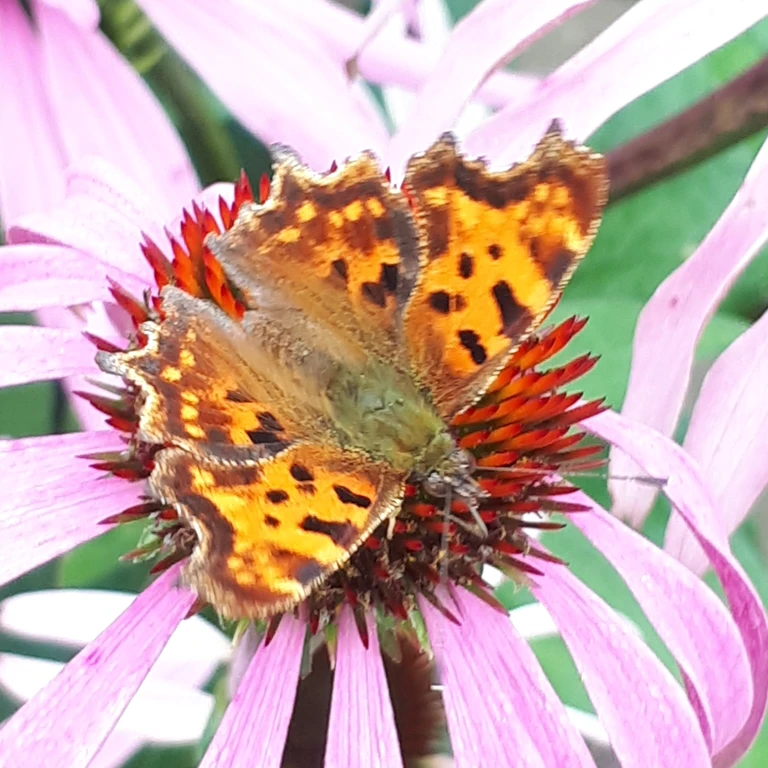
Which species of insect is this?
Polygonia c-album
